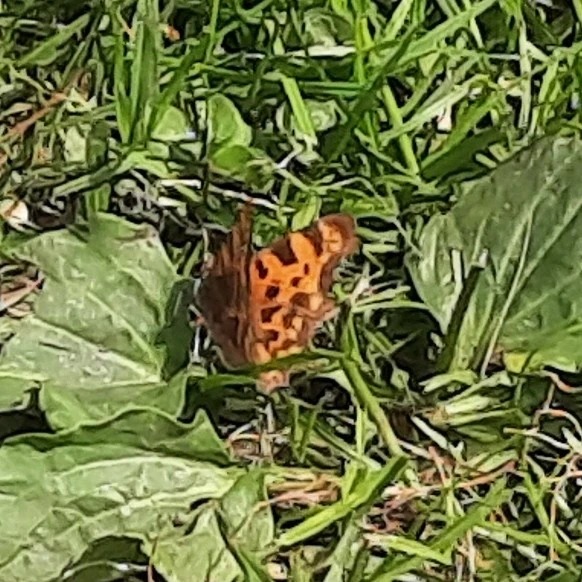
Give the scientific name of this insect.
Polygonia c-album
